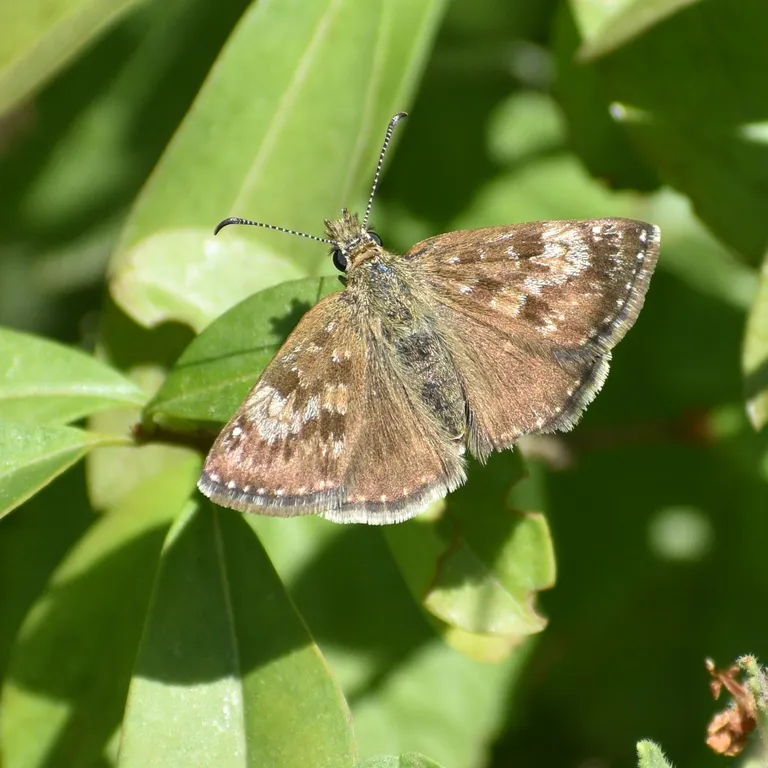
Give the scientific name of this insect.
Erynnis tages
